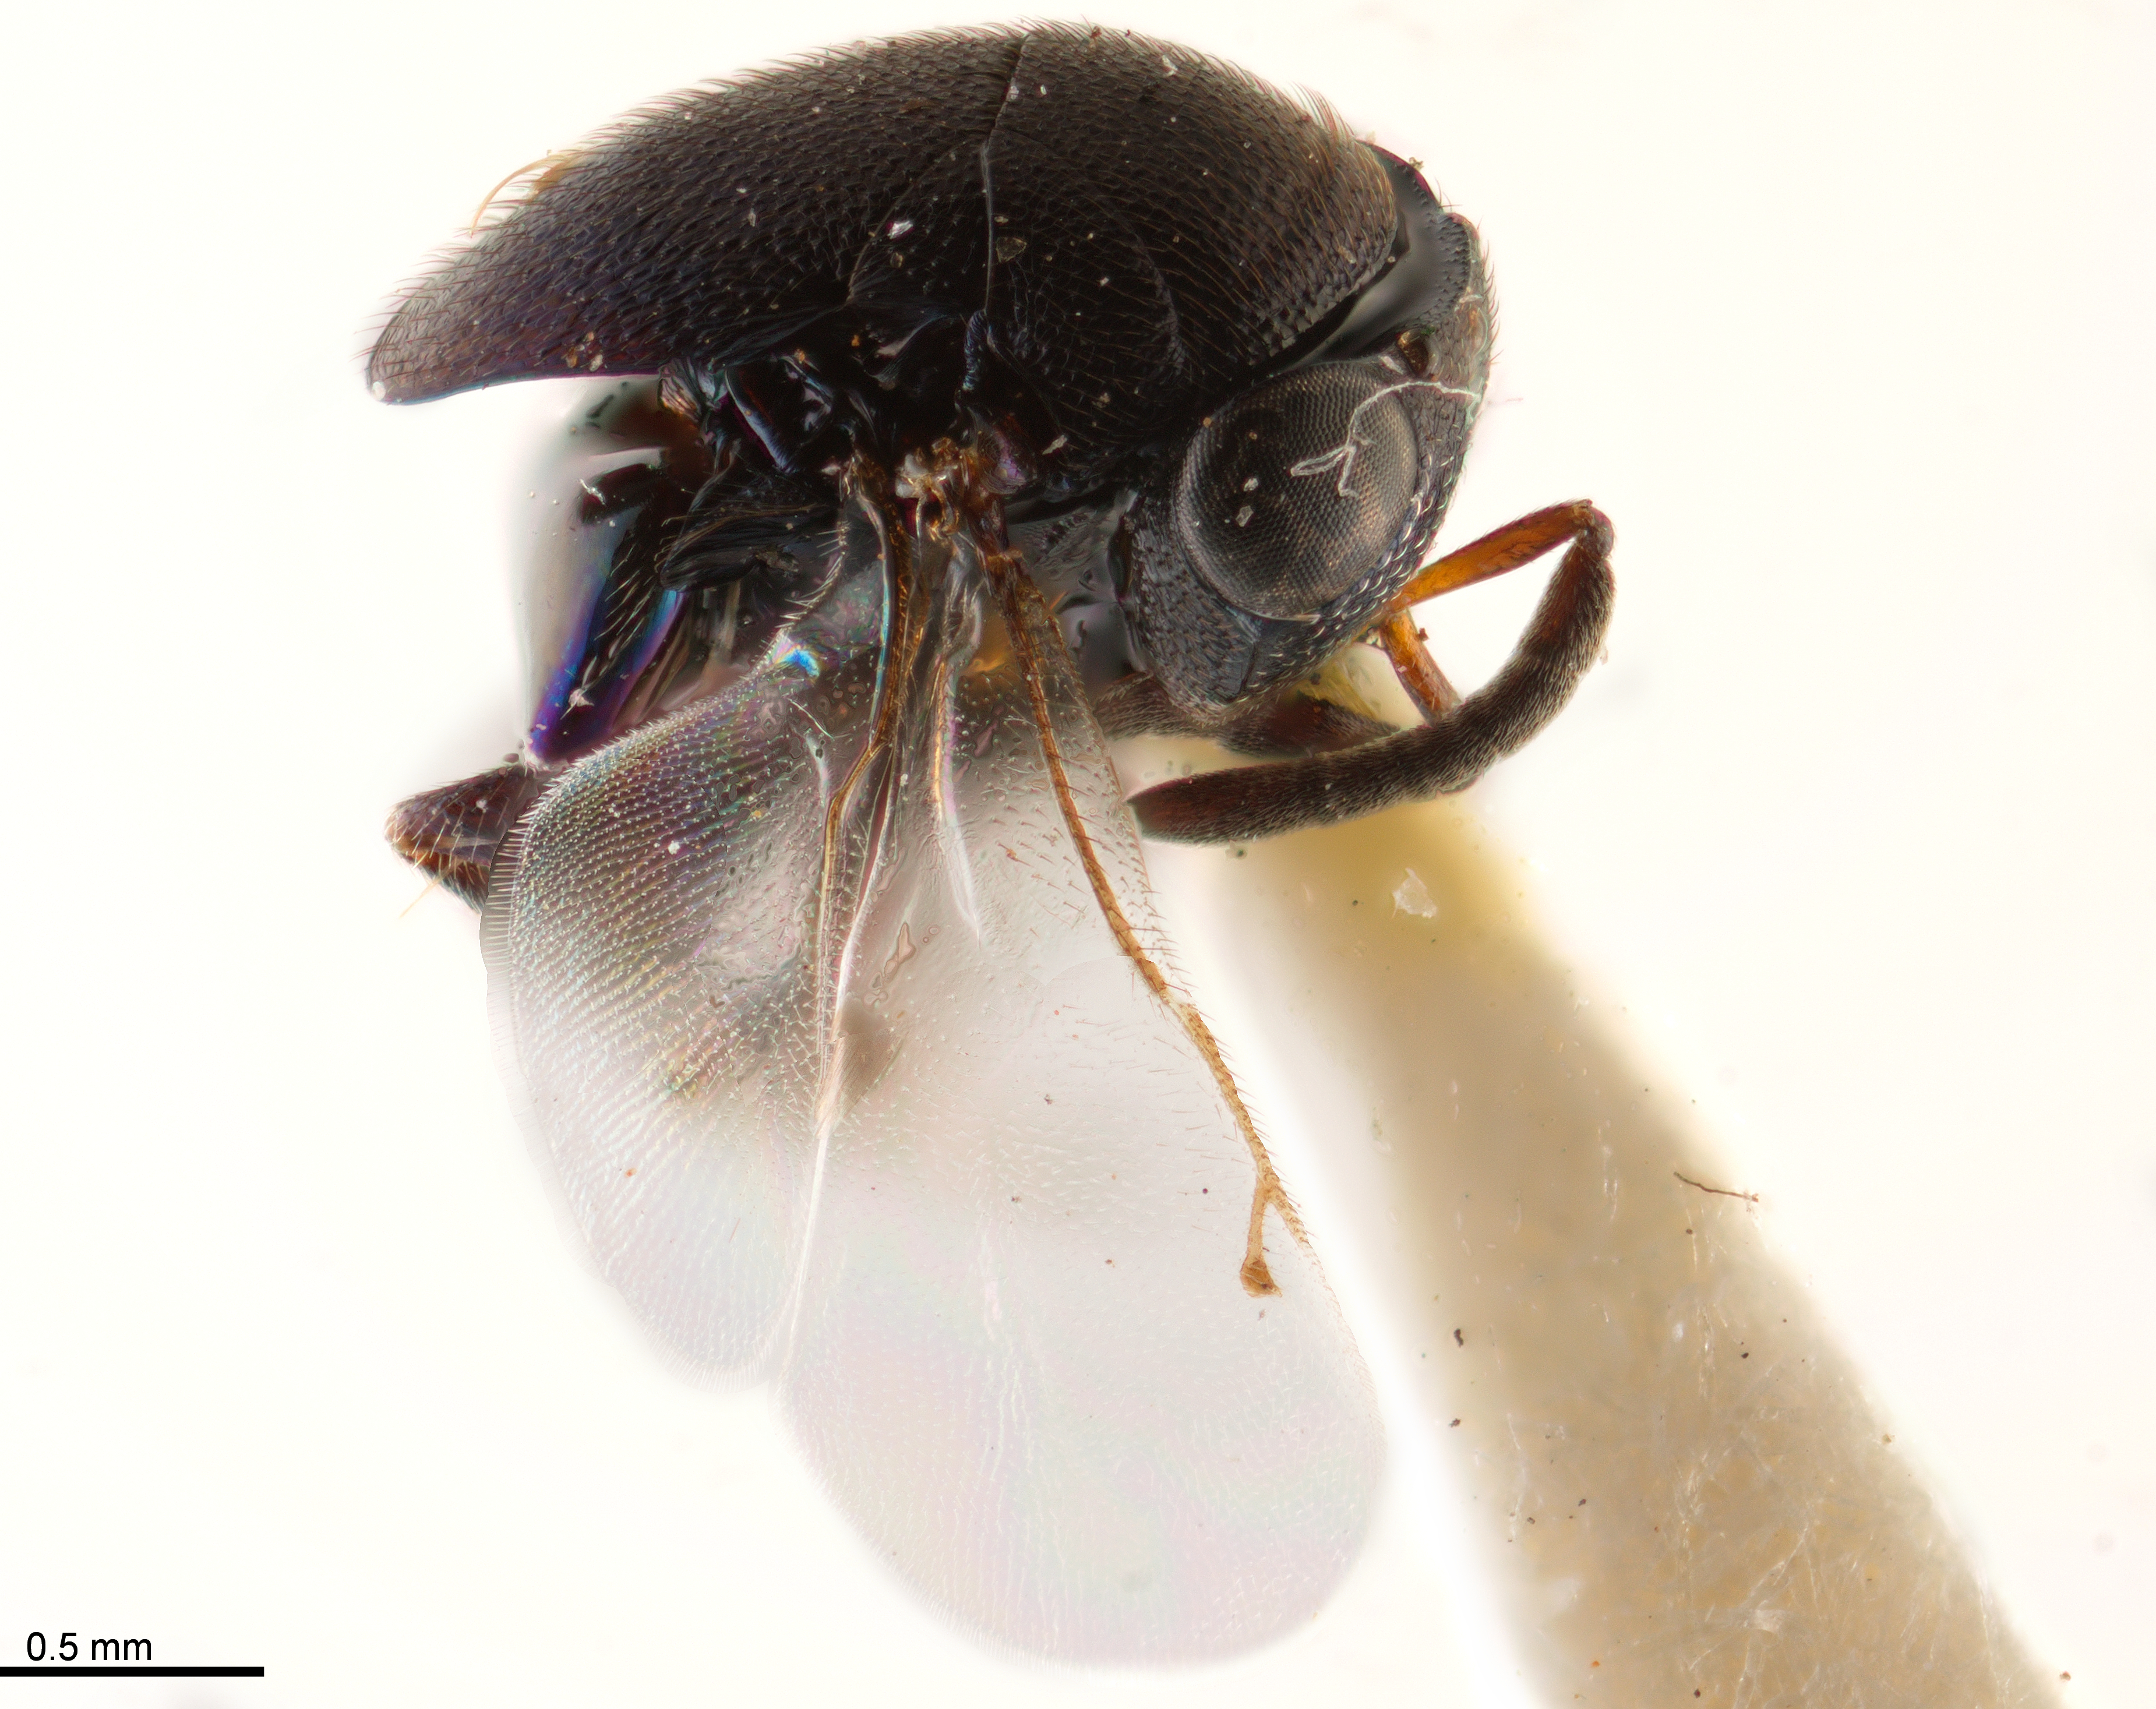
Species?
Scutellista gigantea
